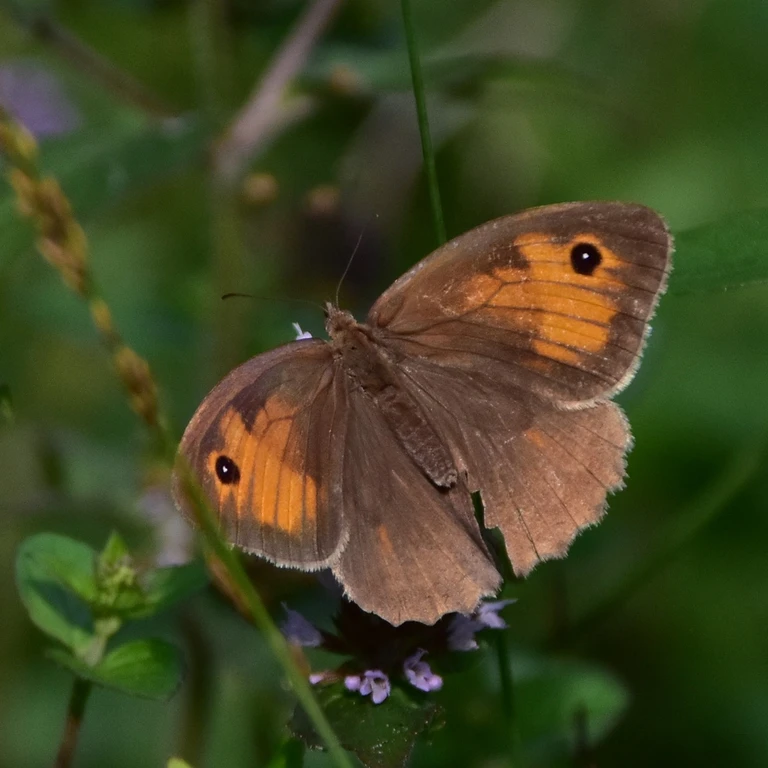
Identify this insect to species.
Maniola jurtina
